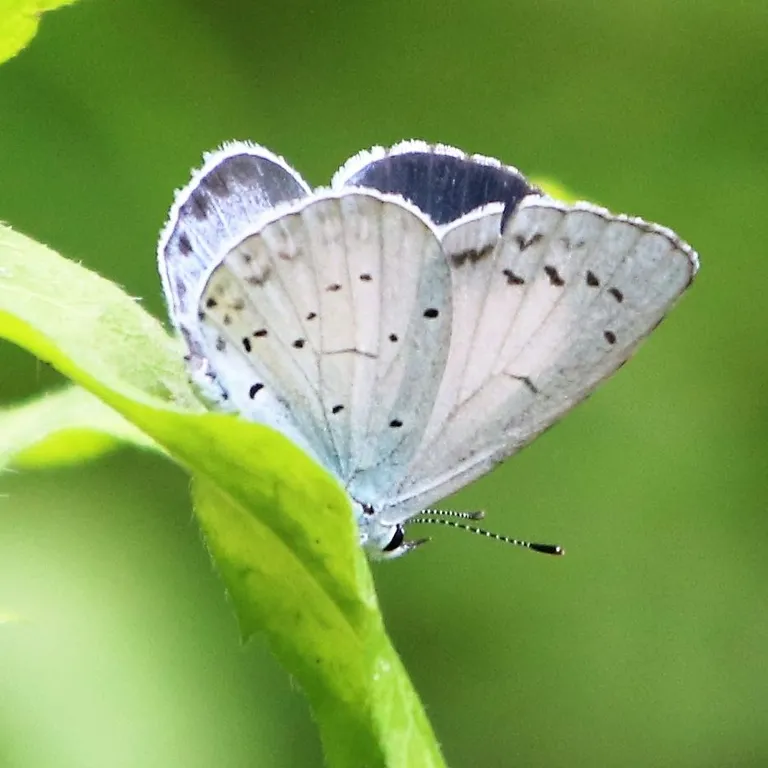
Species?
Celastrina argiolus
